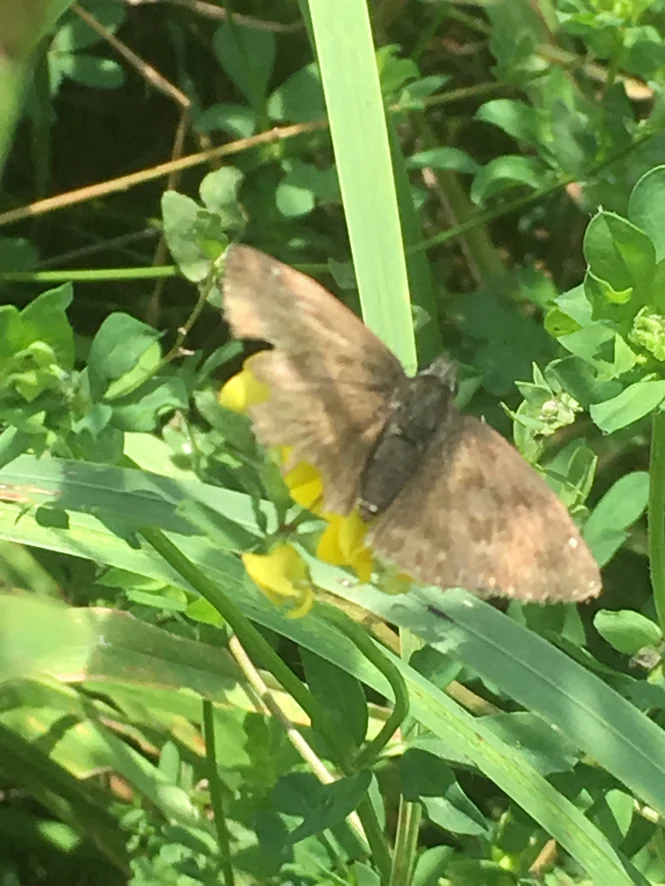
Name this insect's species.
Erynnis tages
